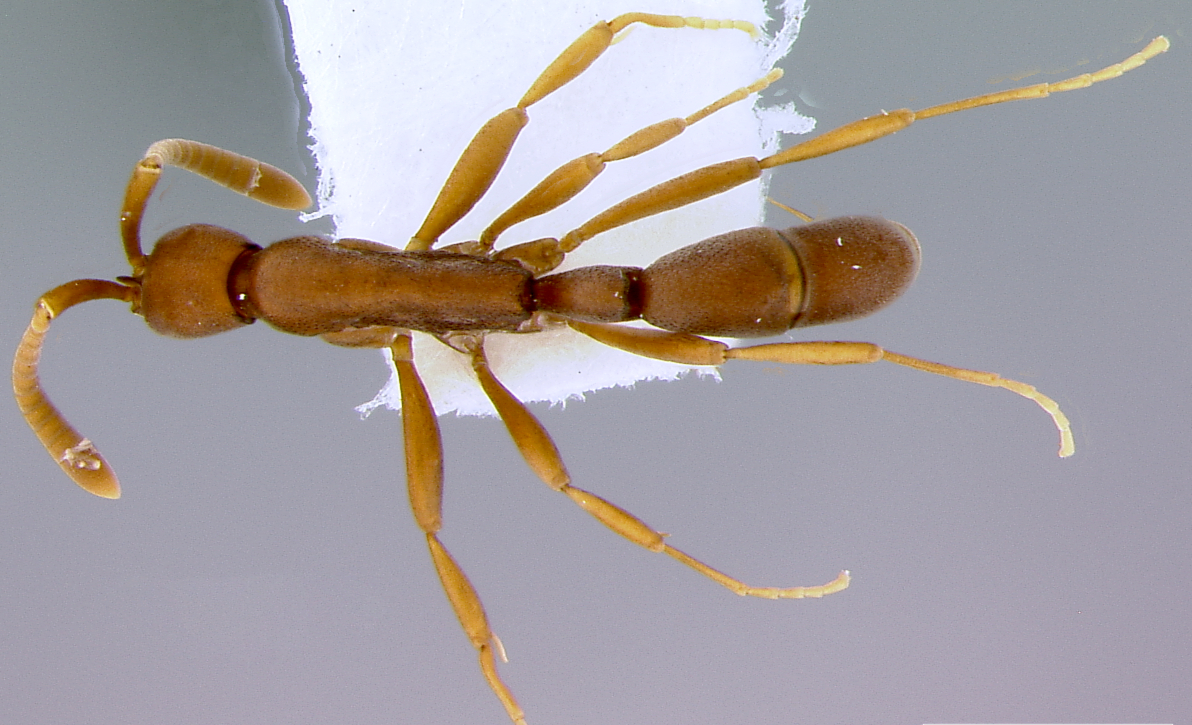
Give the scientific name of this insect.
Probolomyrmex angusticeps
